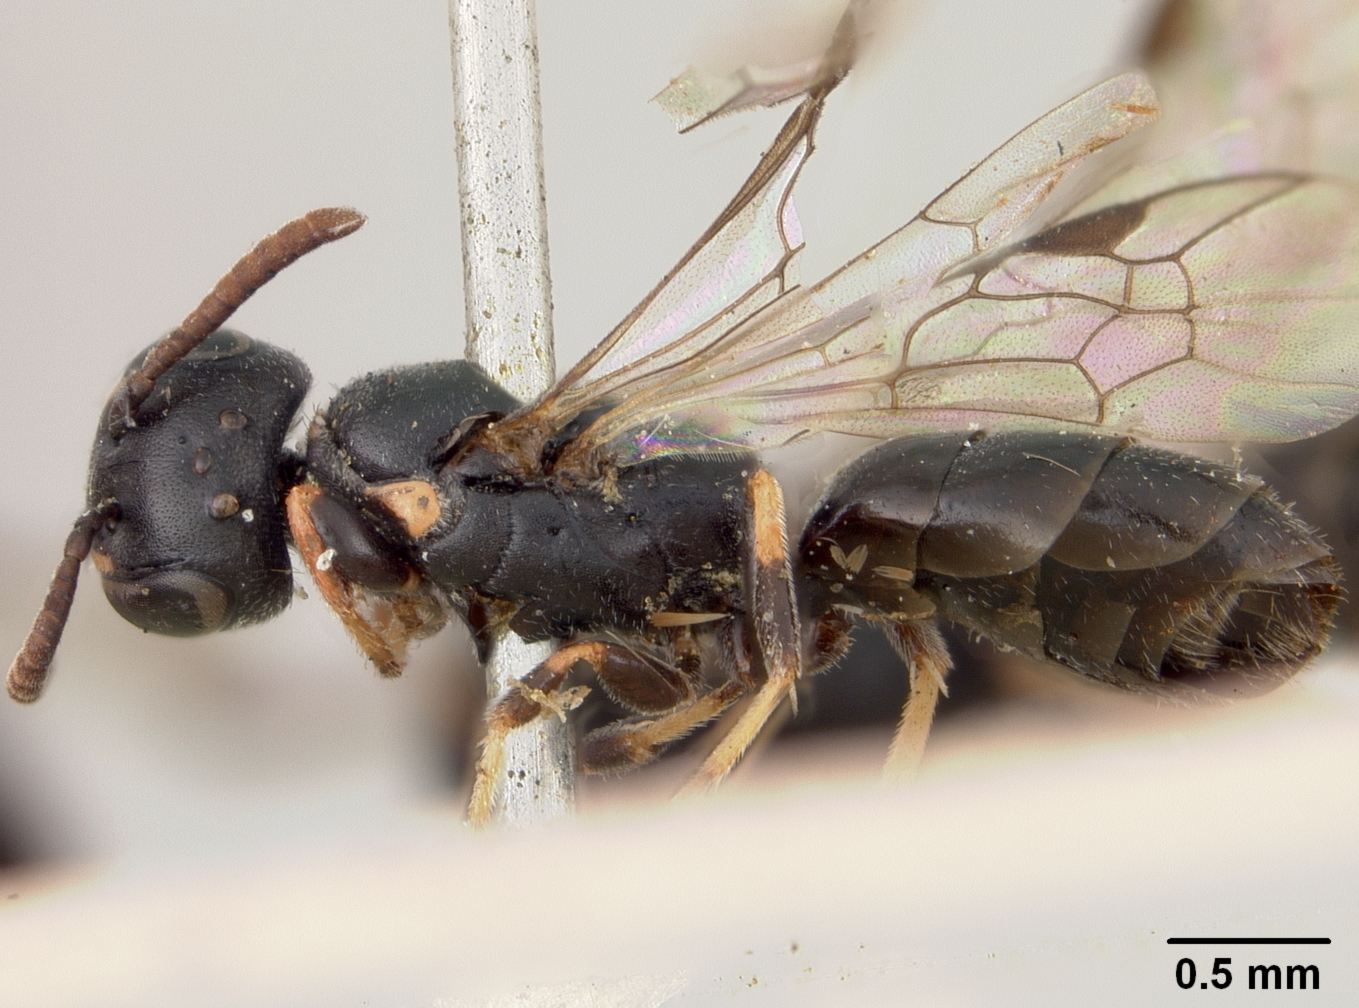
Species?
Prosopis scintilliformis
